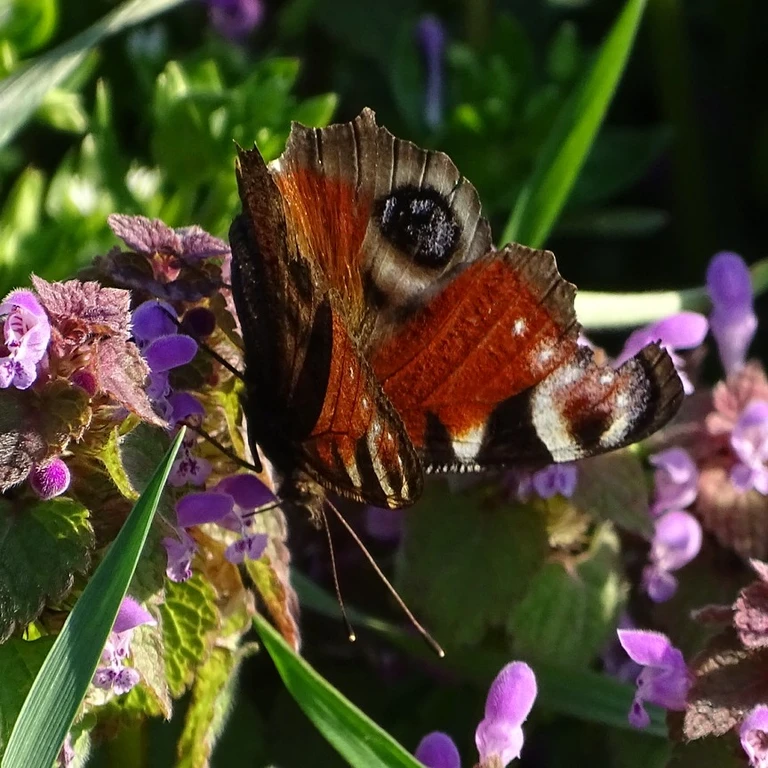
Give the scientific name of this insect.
Aglais io
